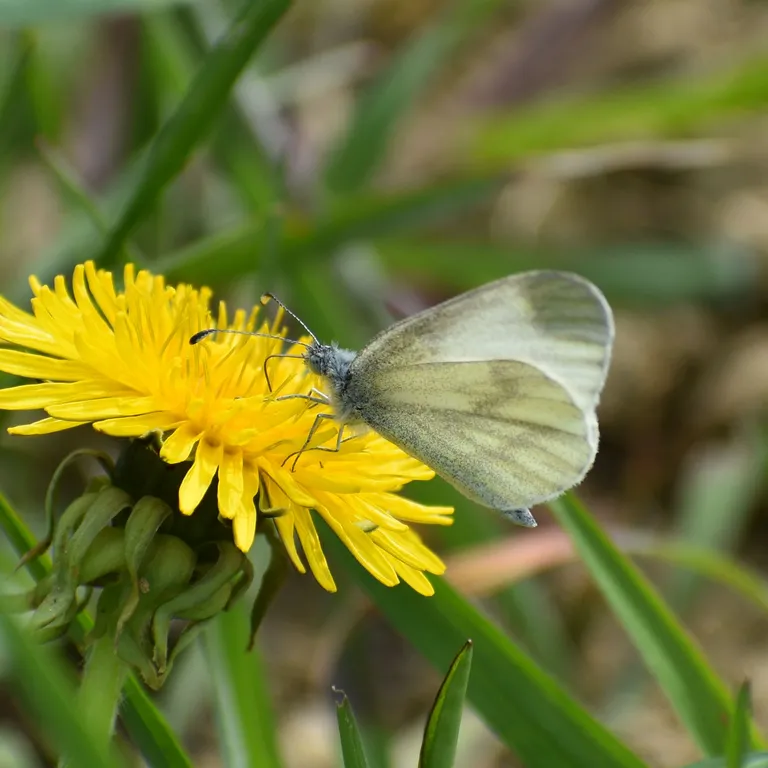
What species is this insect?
Leptidea sinapis/juvernica
